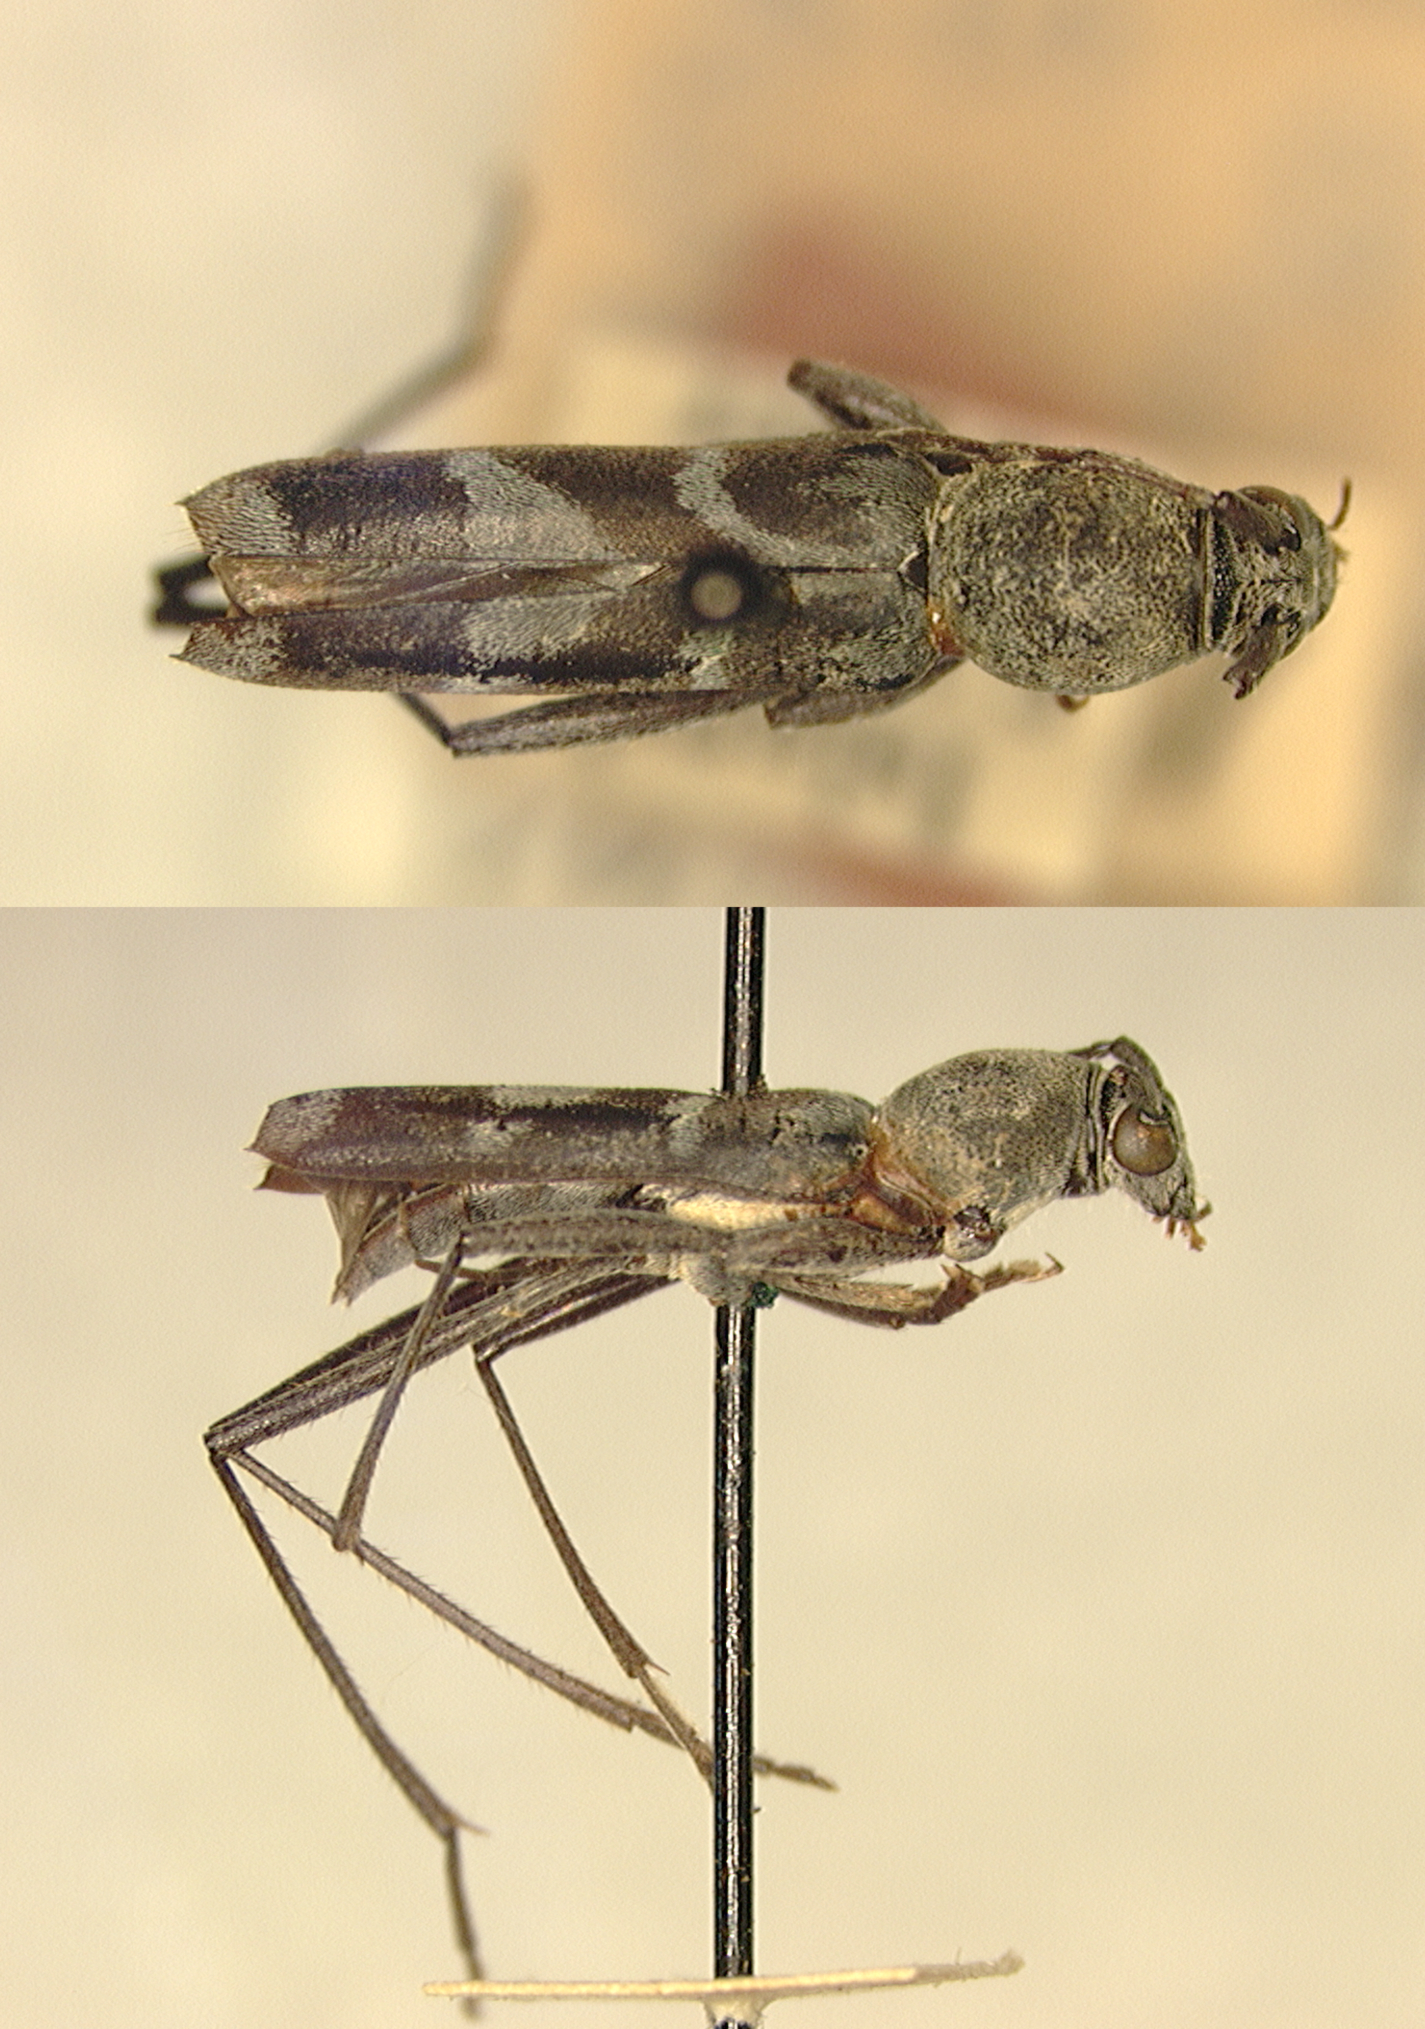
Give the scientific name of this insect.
Demonax dubius
